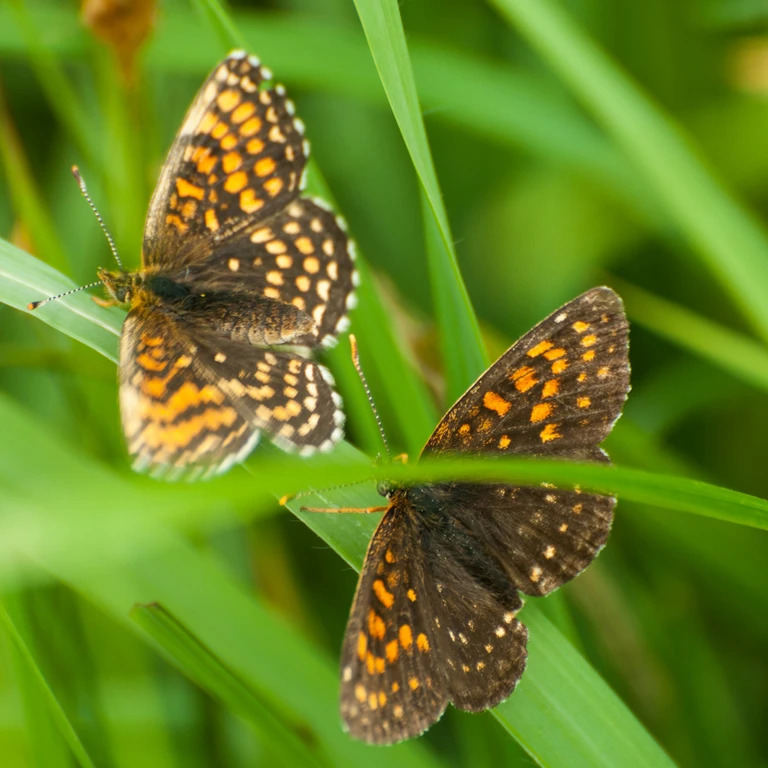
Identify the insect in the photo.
Melitaea diamina
